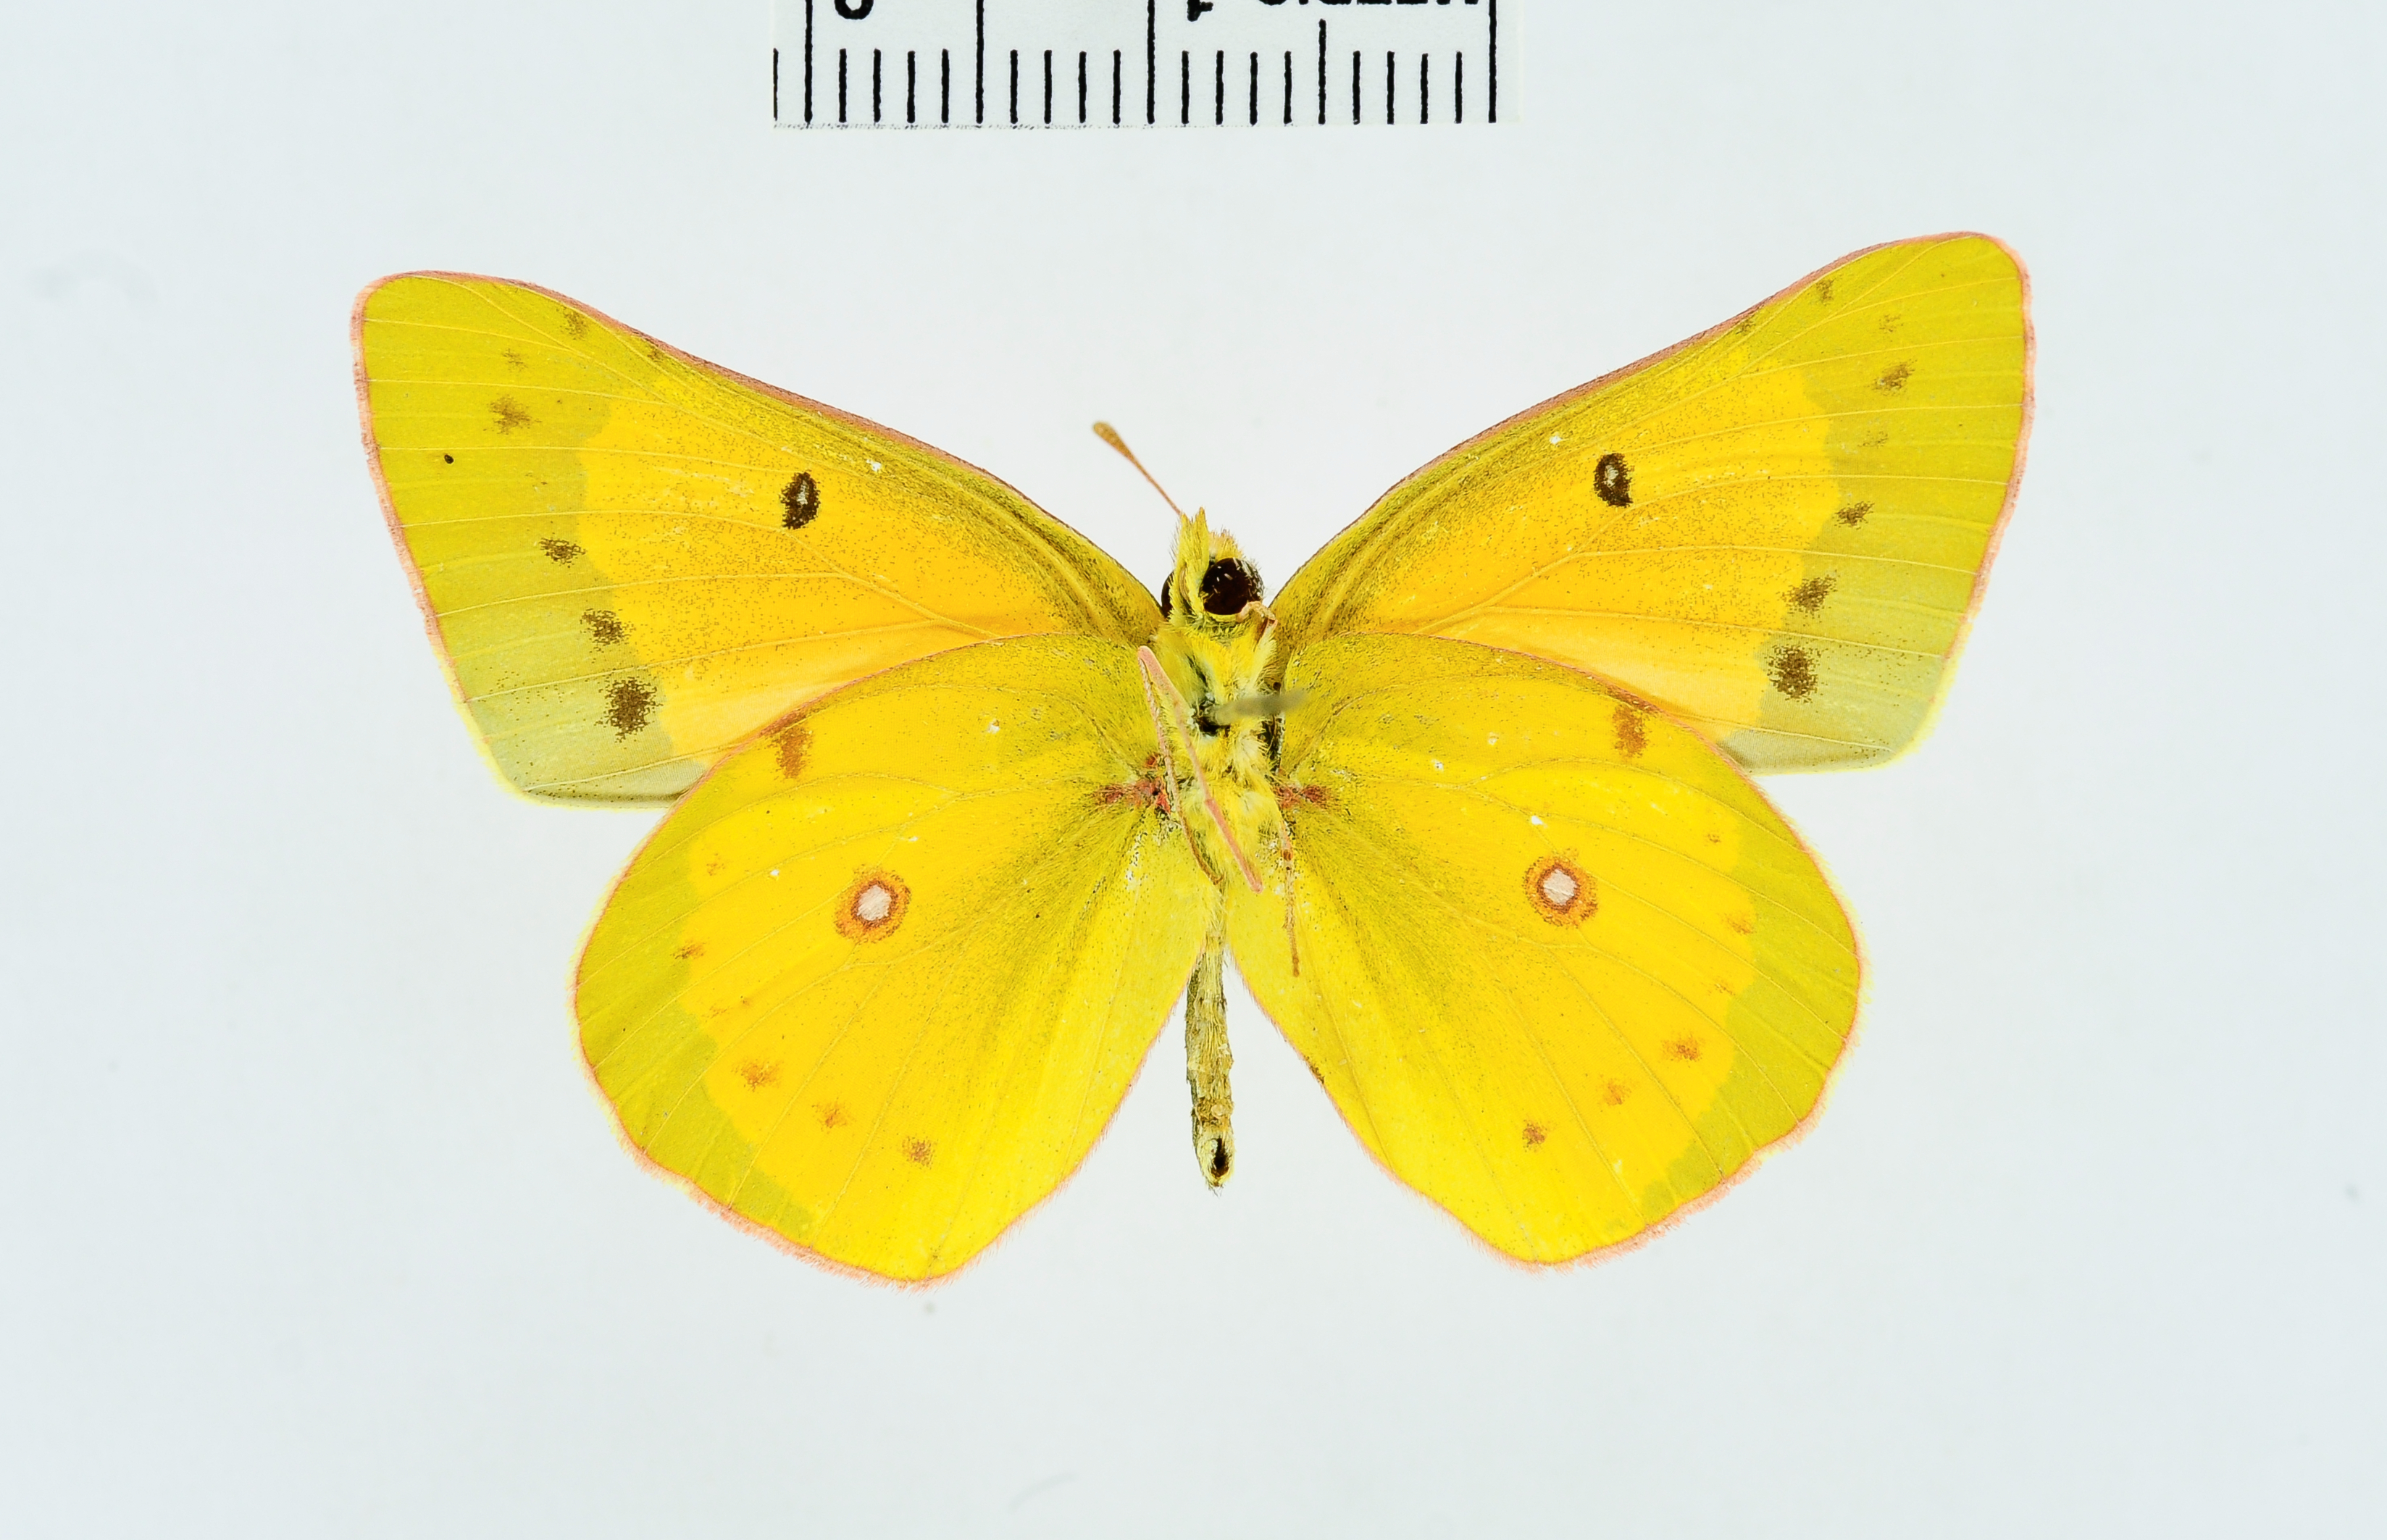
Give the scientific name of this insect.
Colias amphidusa
